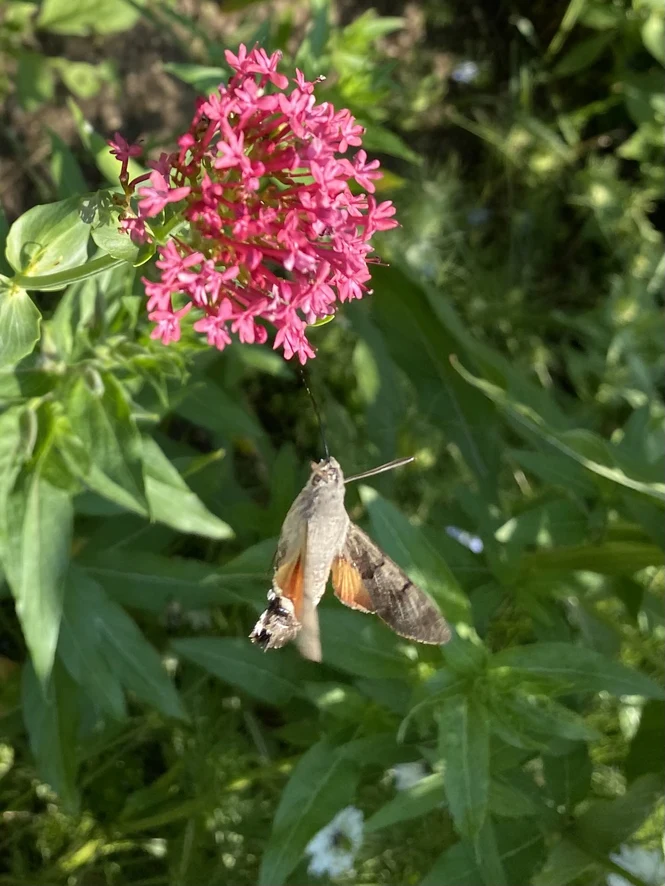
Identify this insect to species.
Macroglossum stellatarum
